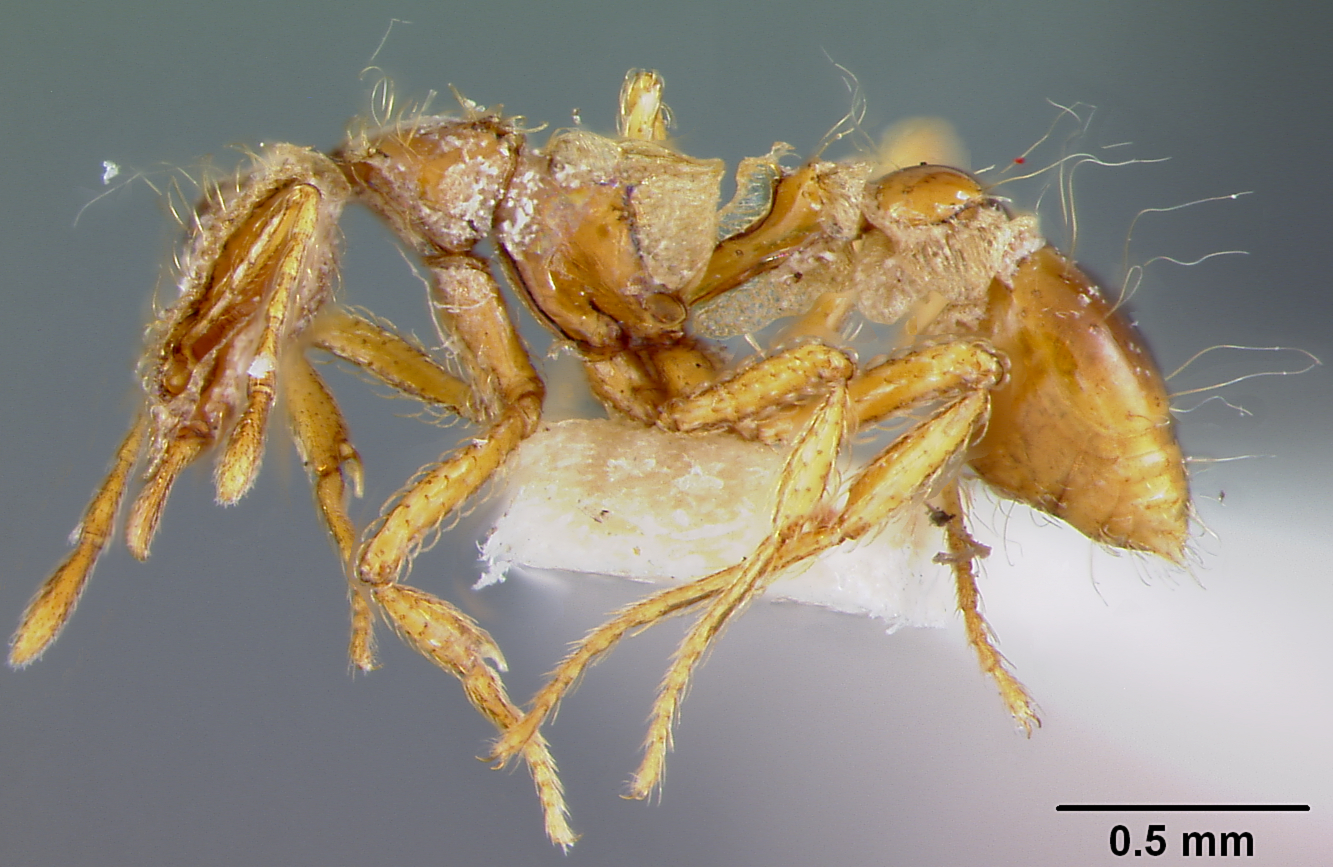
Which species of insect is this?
Strumigenys mirabilis
